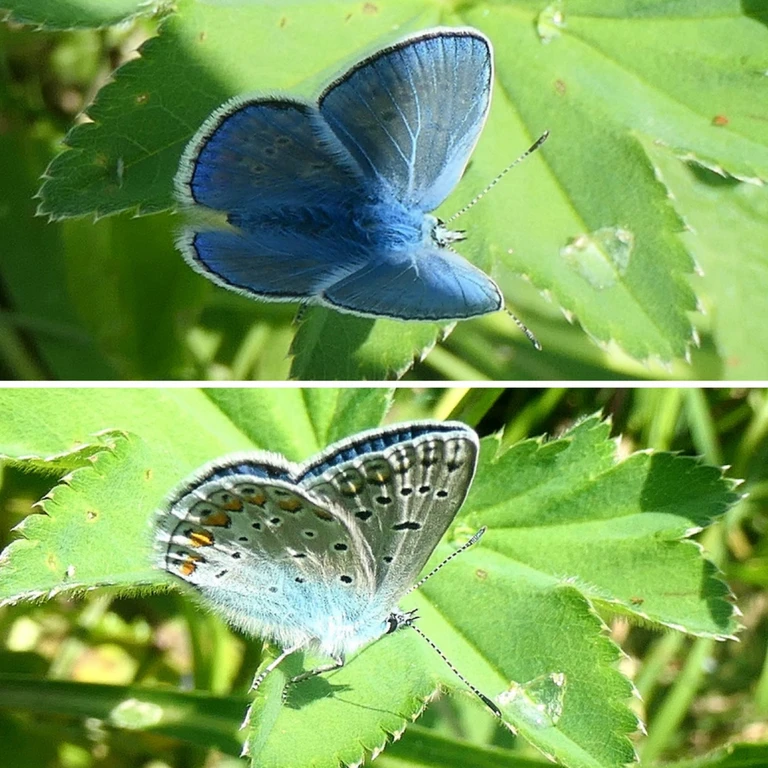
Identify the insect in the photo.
Polyommatus icarus
